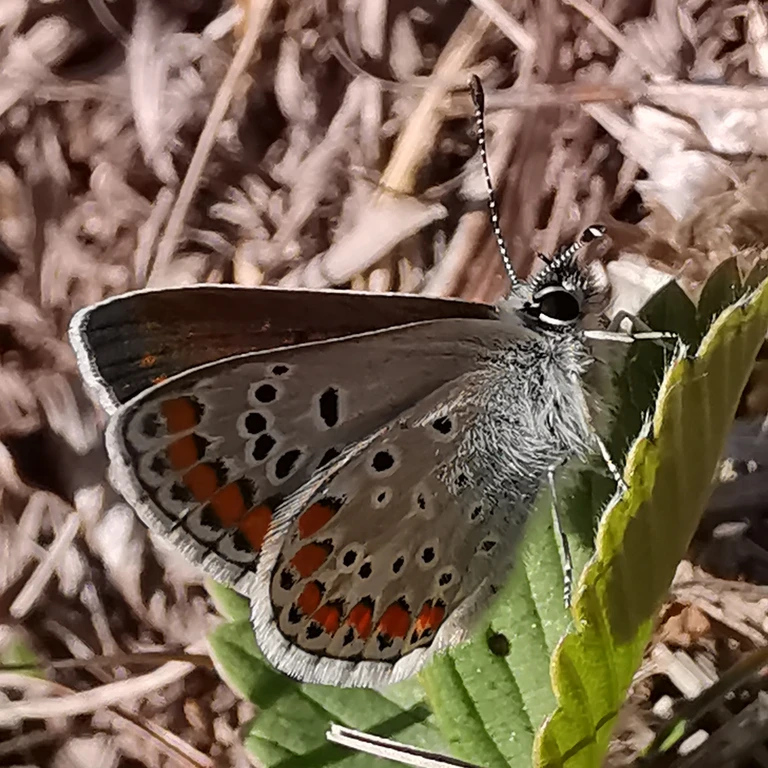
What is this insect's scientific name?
Aricia agestis/artaxerxes
